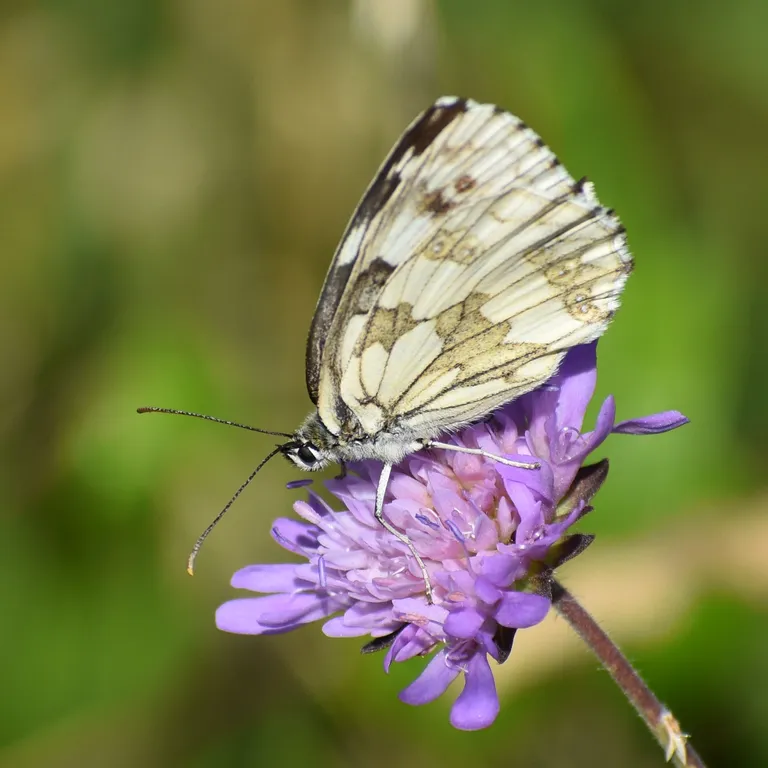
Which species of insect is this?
Melanargia galathea
